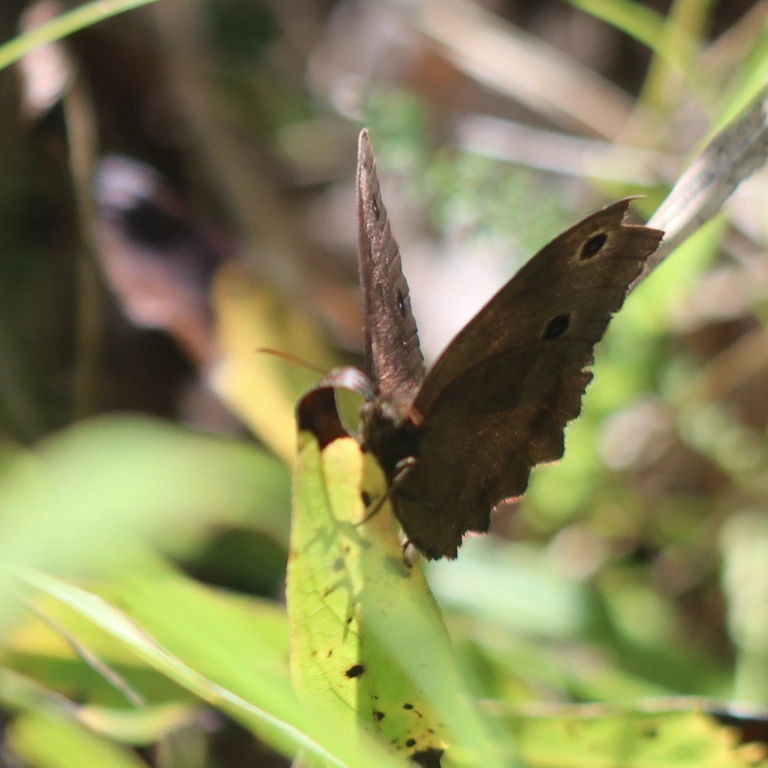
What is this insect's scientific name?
Minois dryas
